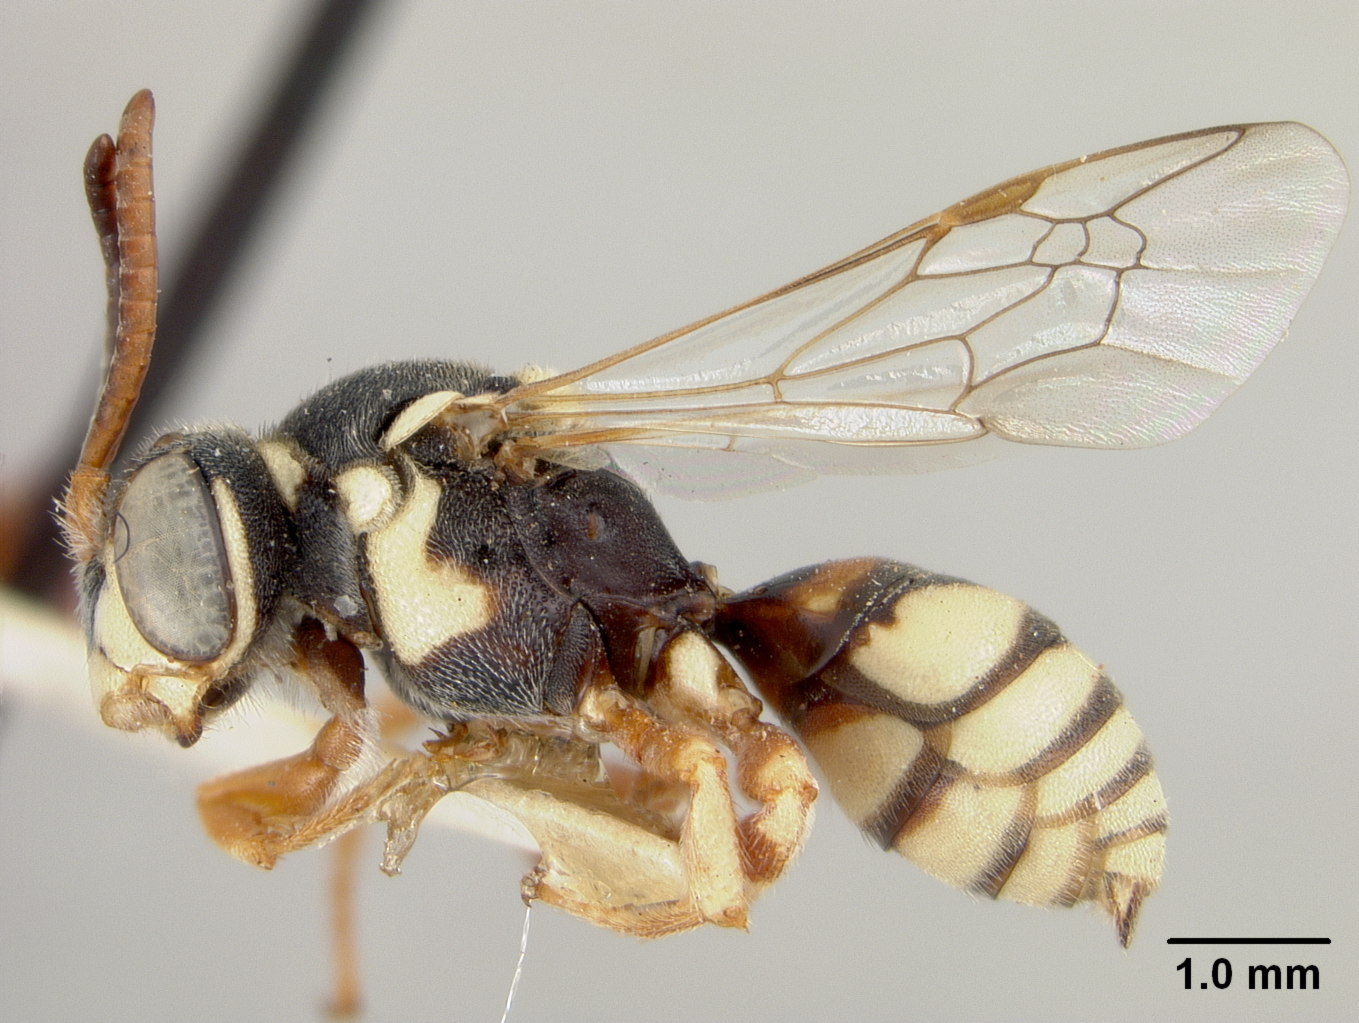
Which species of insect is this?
Nomada antonita
